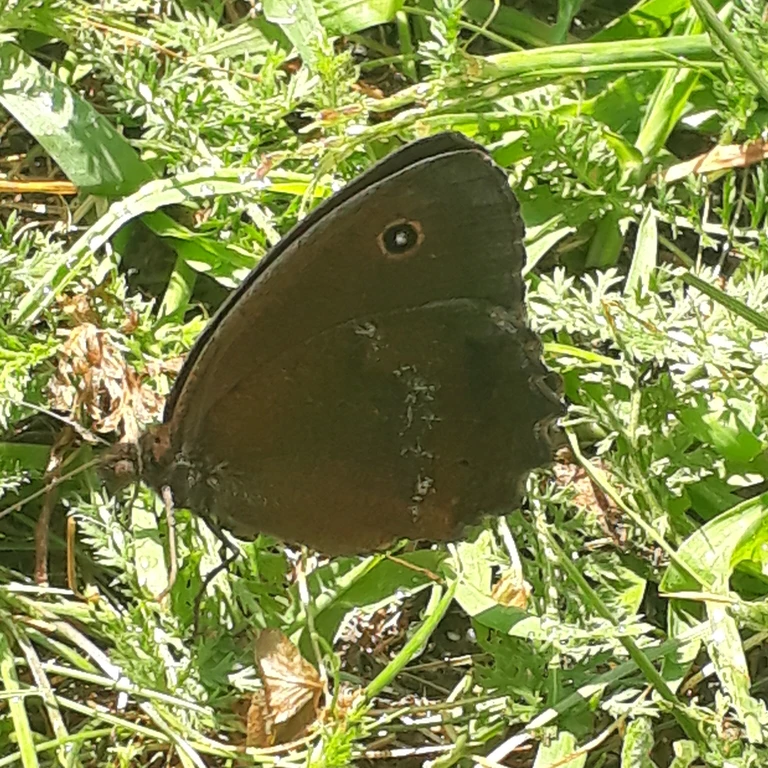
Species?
Minois dryas
